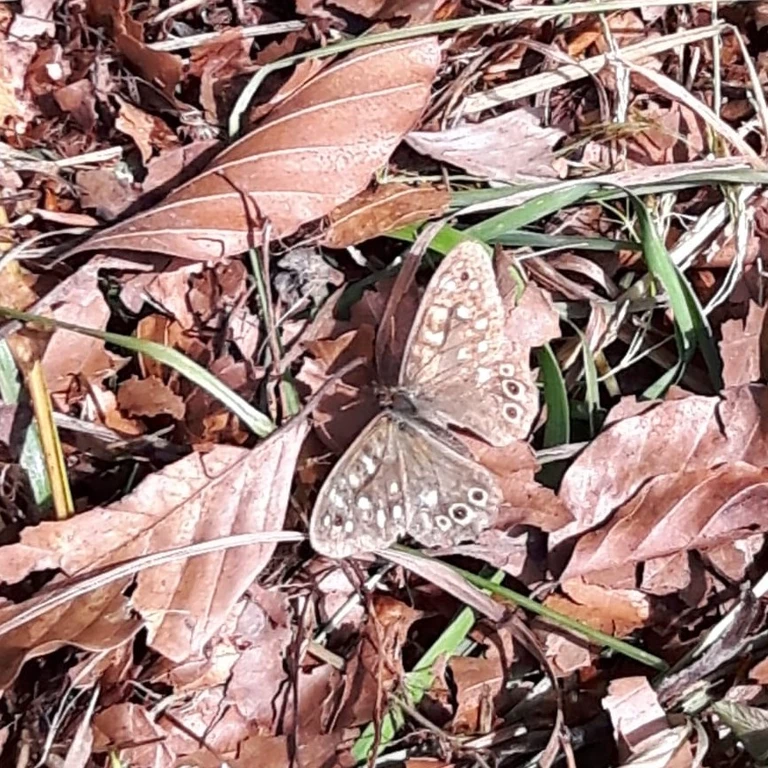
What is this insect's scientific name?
Pararge aegeria
